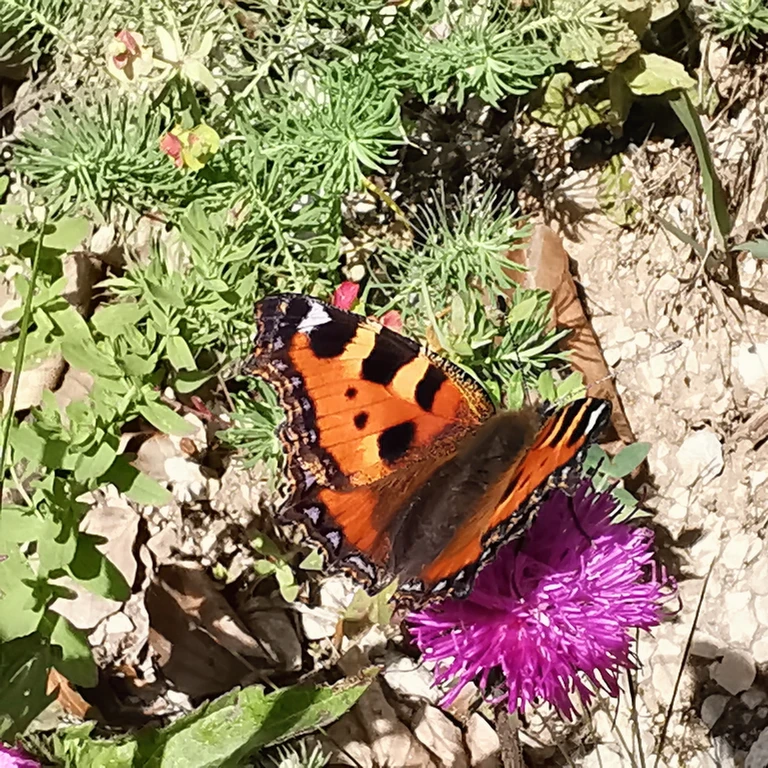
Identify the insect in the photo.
Aglais urticae
